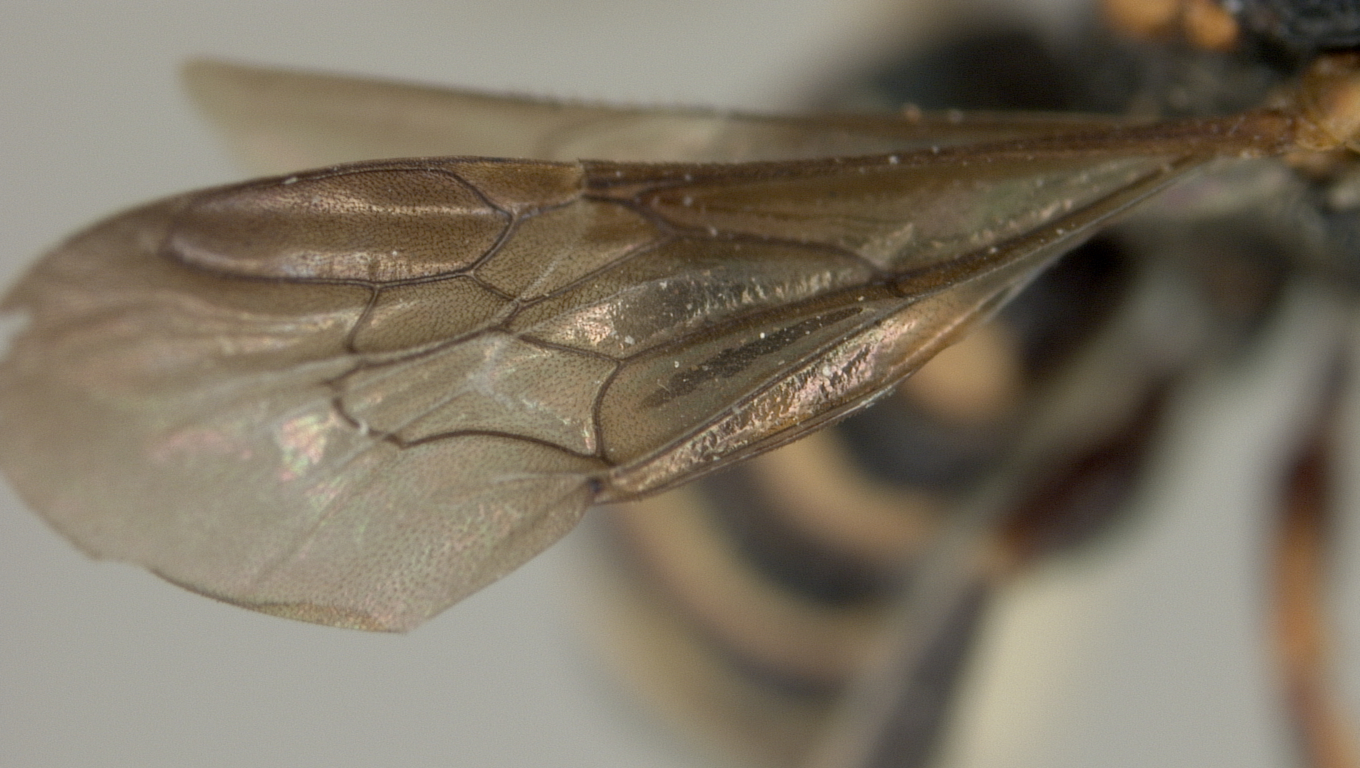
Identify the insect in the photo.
Dianthidium quadrimaculatum
